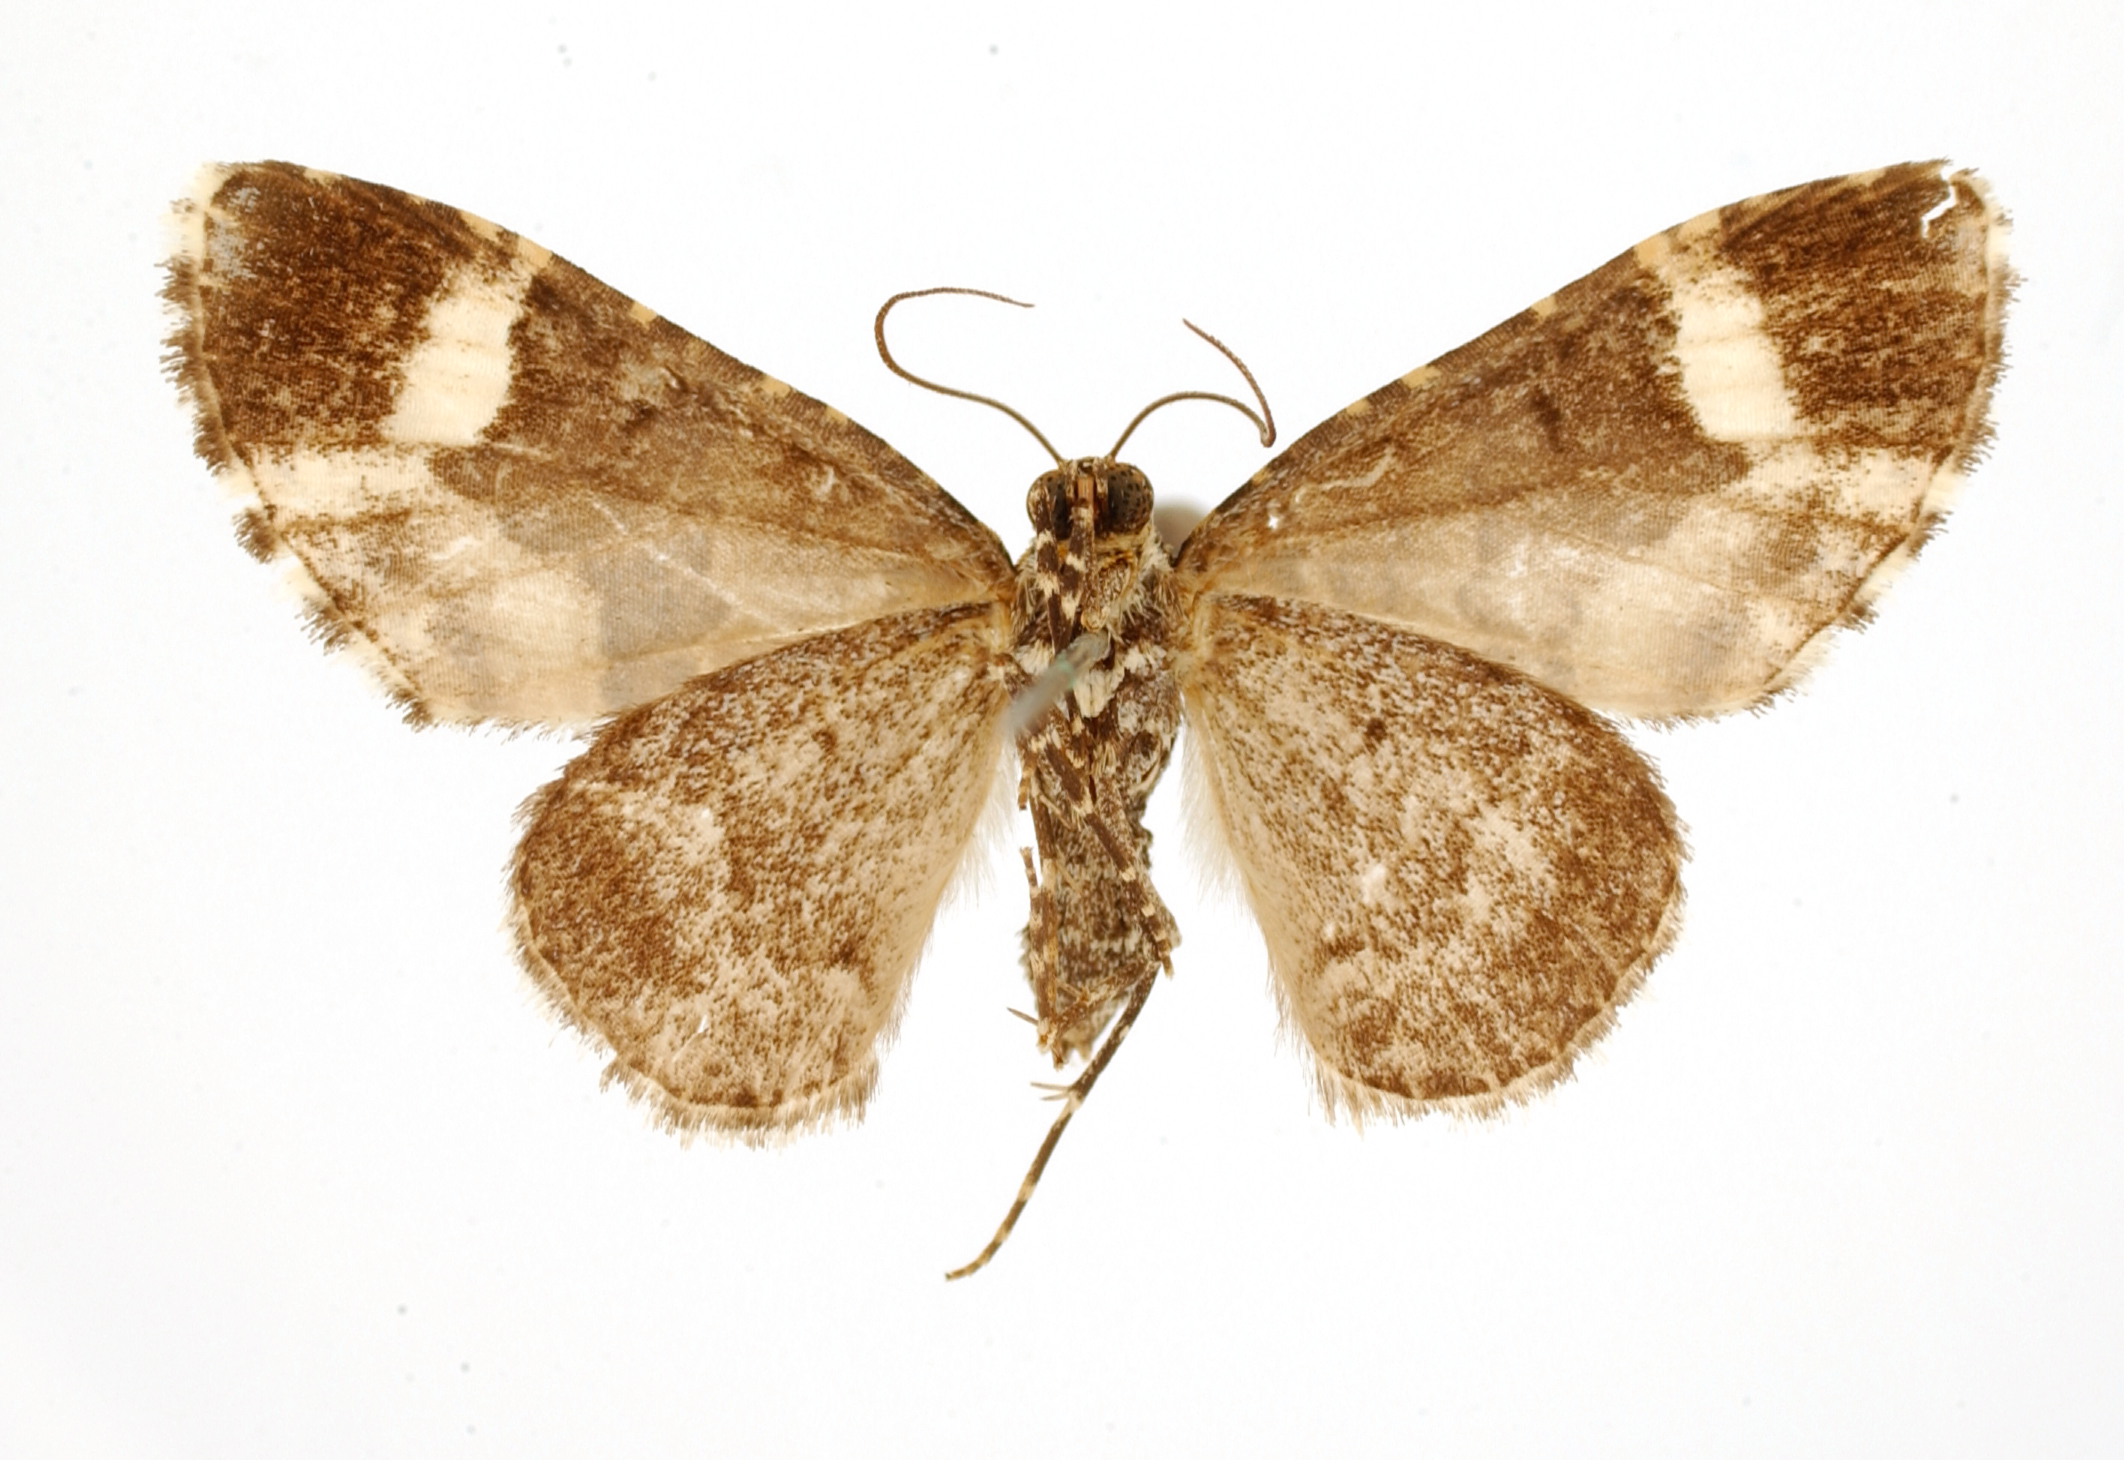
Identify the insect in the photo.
Cidaria zenobia
